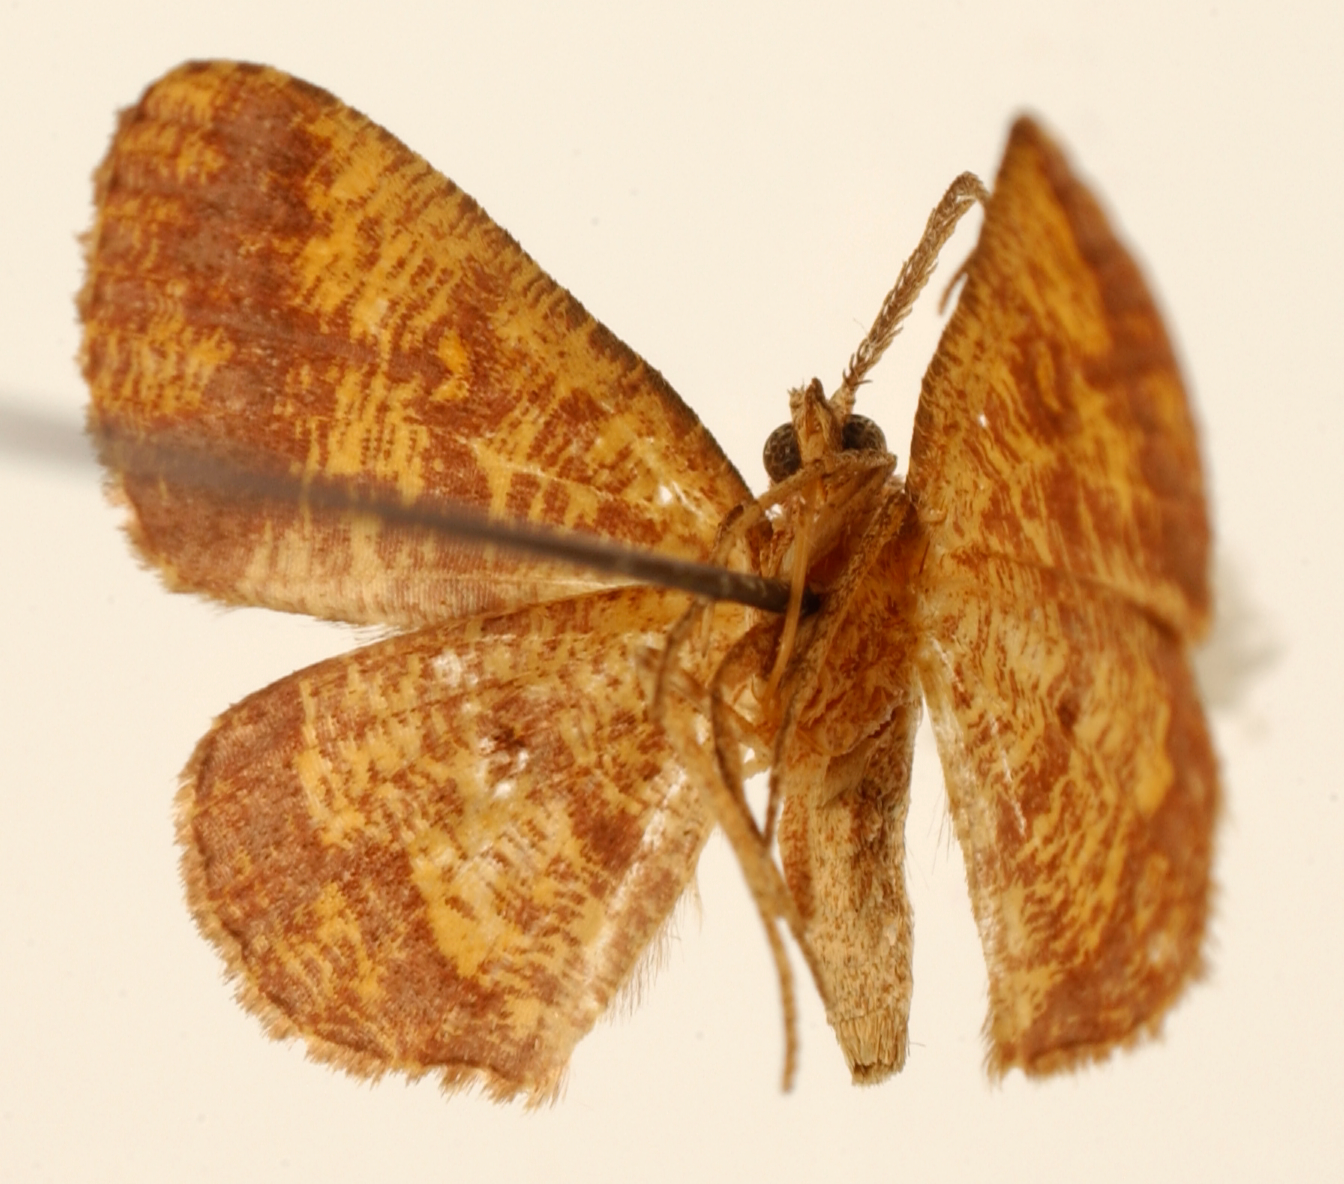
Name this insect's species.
Cyclomia sororcula
